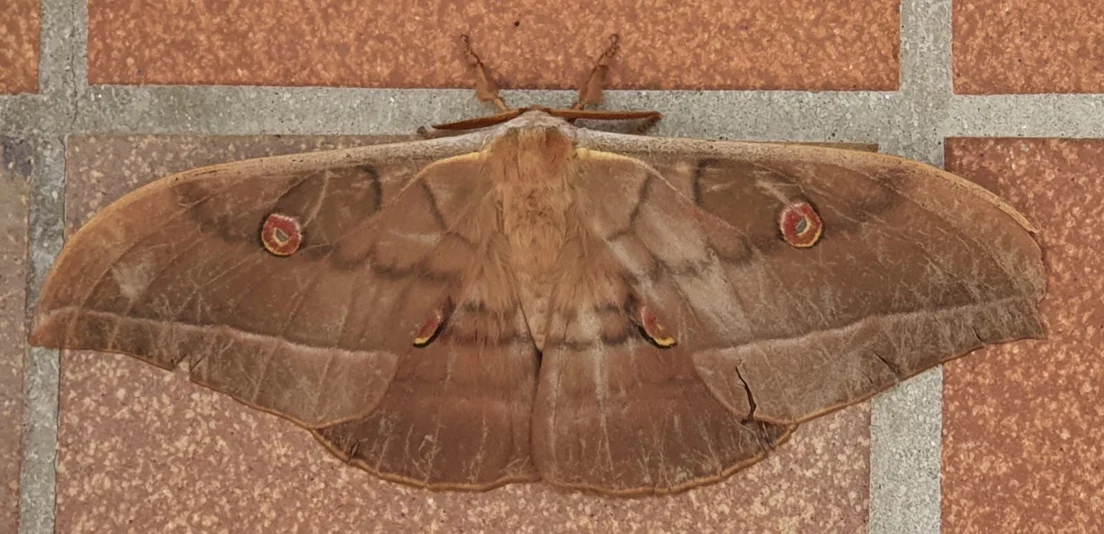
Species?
Antheraea yamamai
